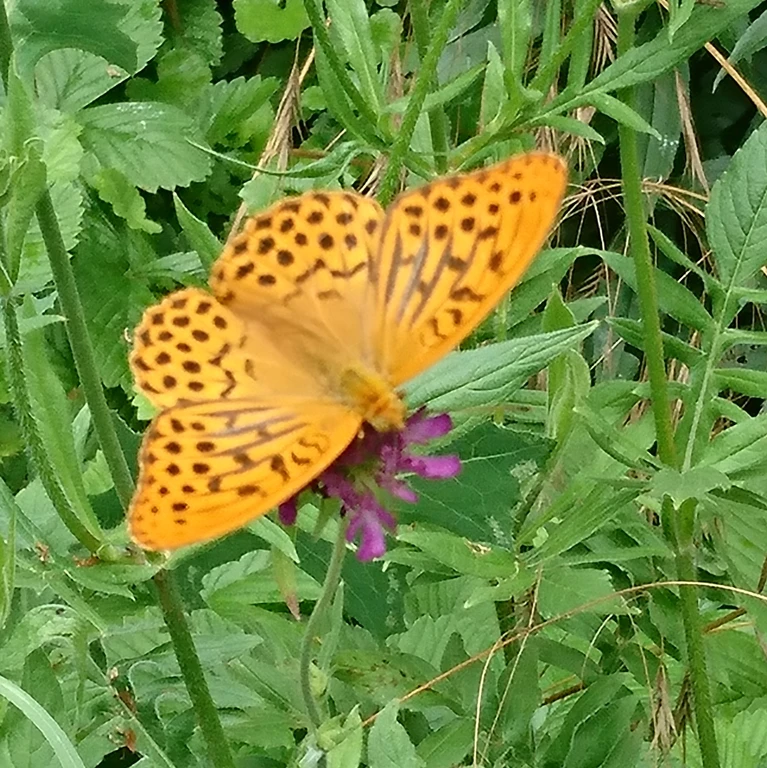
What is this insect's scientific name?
Argynnis paphia
